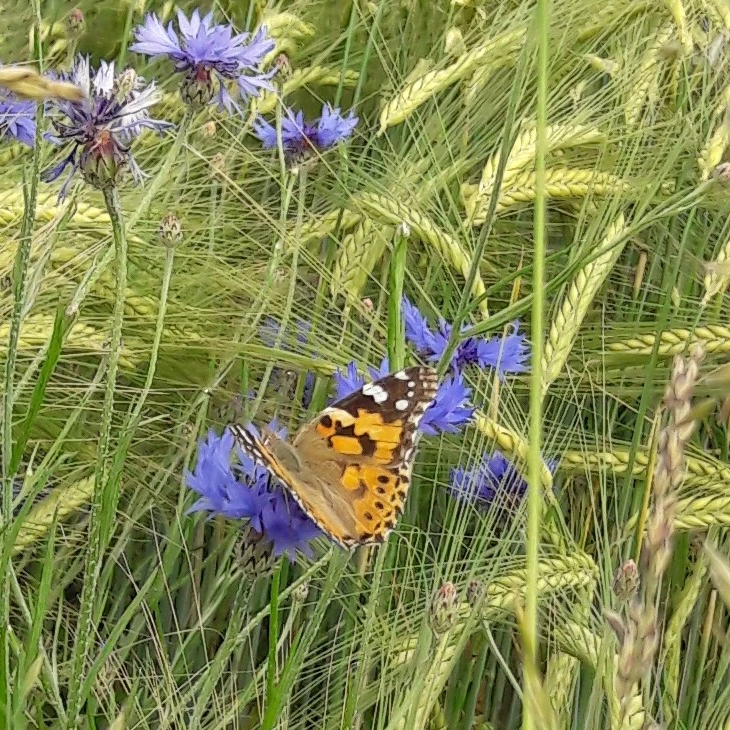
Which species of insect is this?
Vanessa cardui
